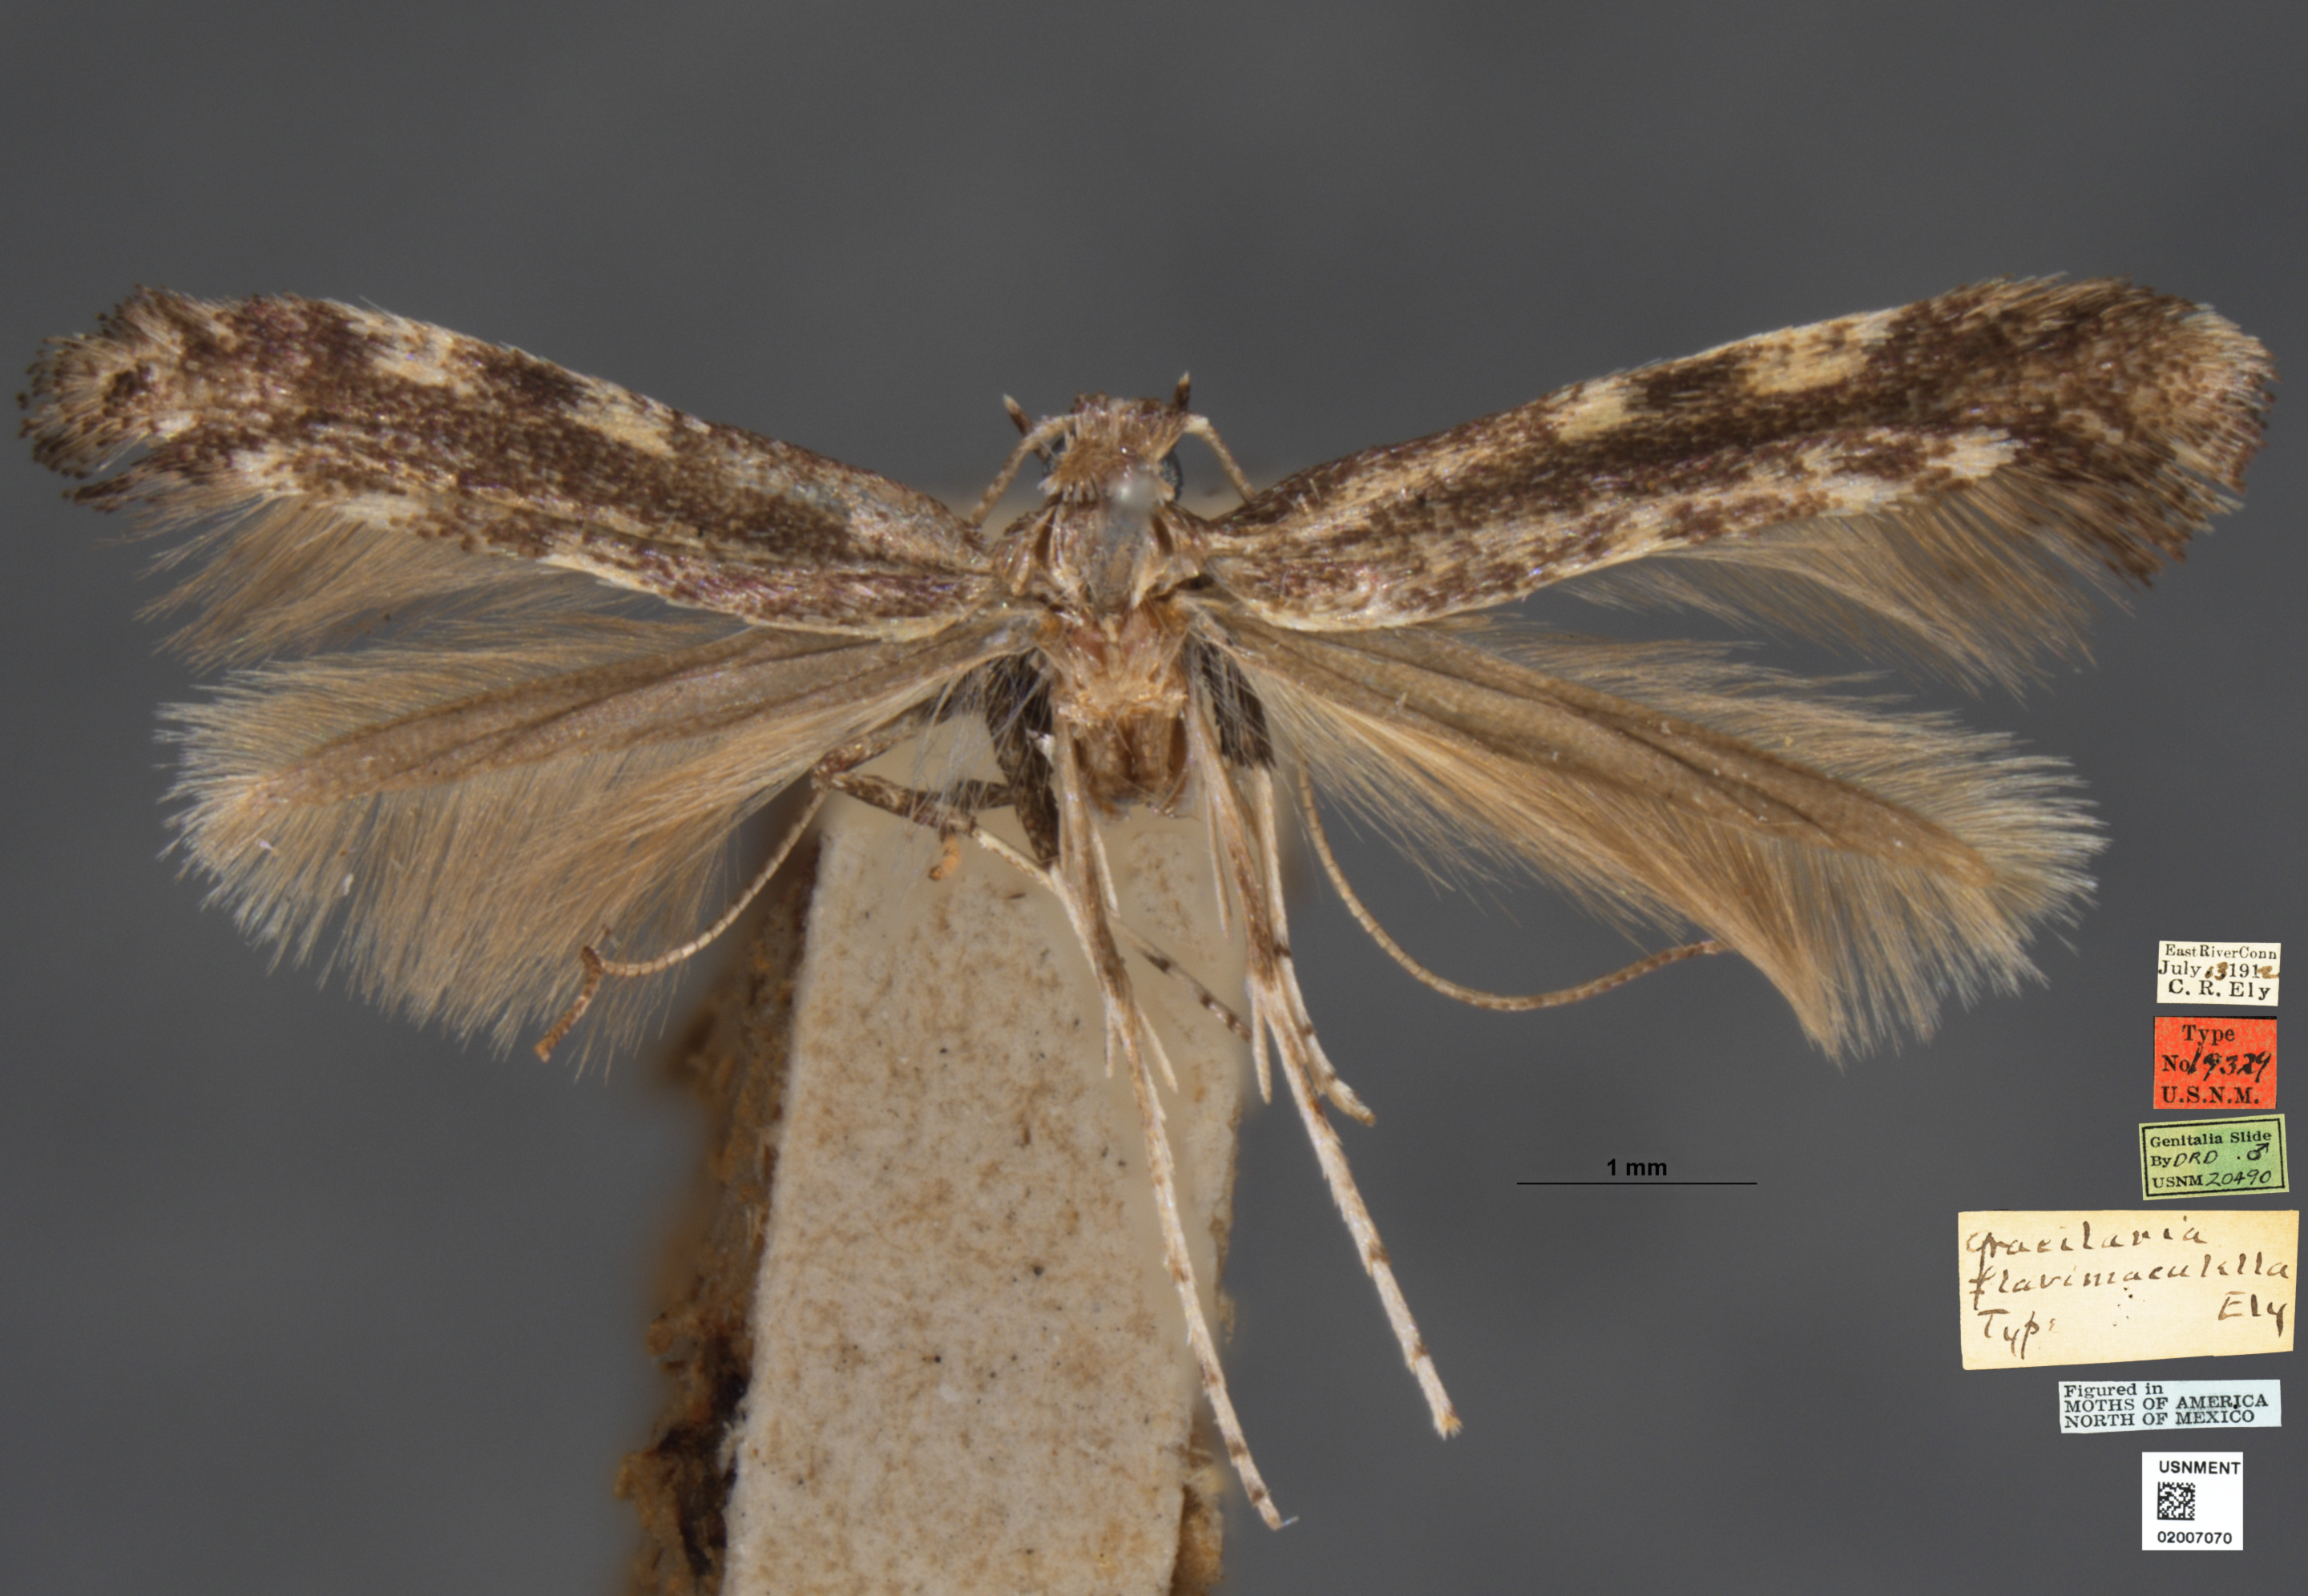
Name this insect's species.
Gracillaria flavimaculella (also Gracilaria flavimaculella)
